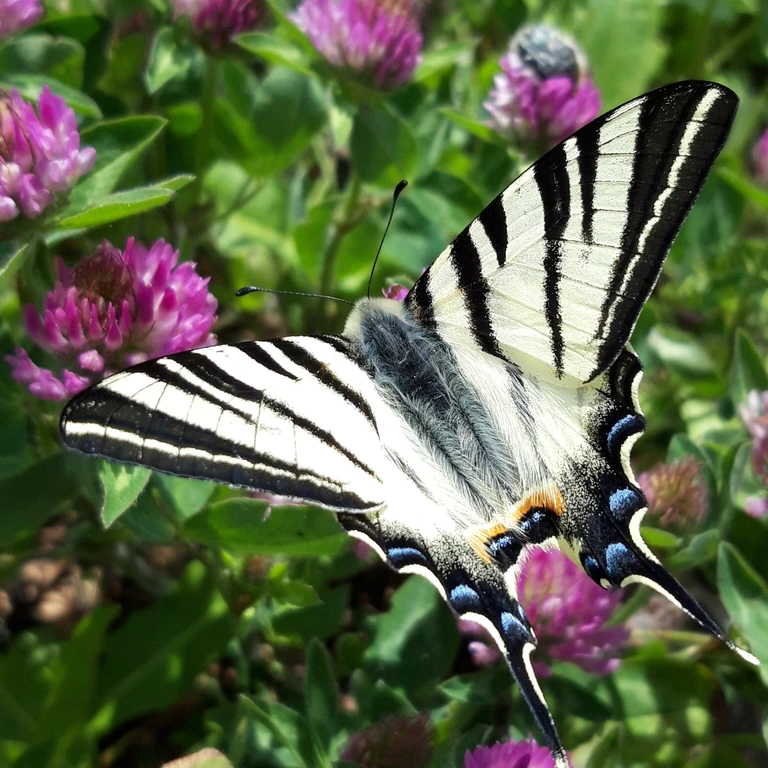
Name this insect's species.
Iphiclides podalirius
